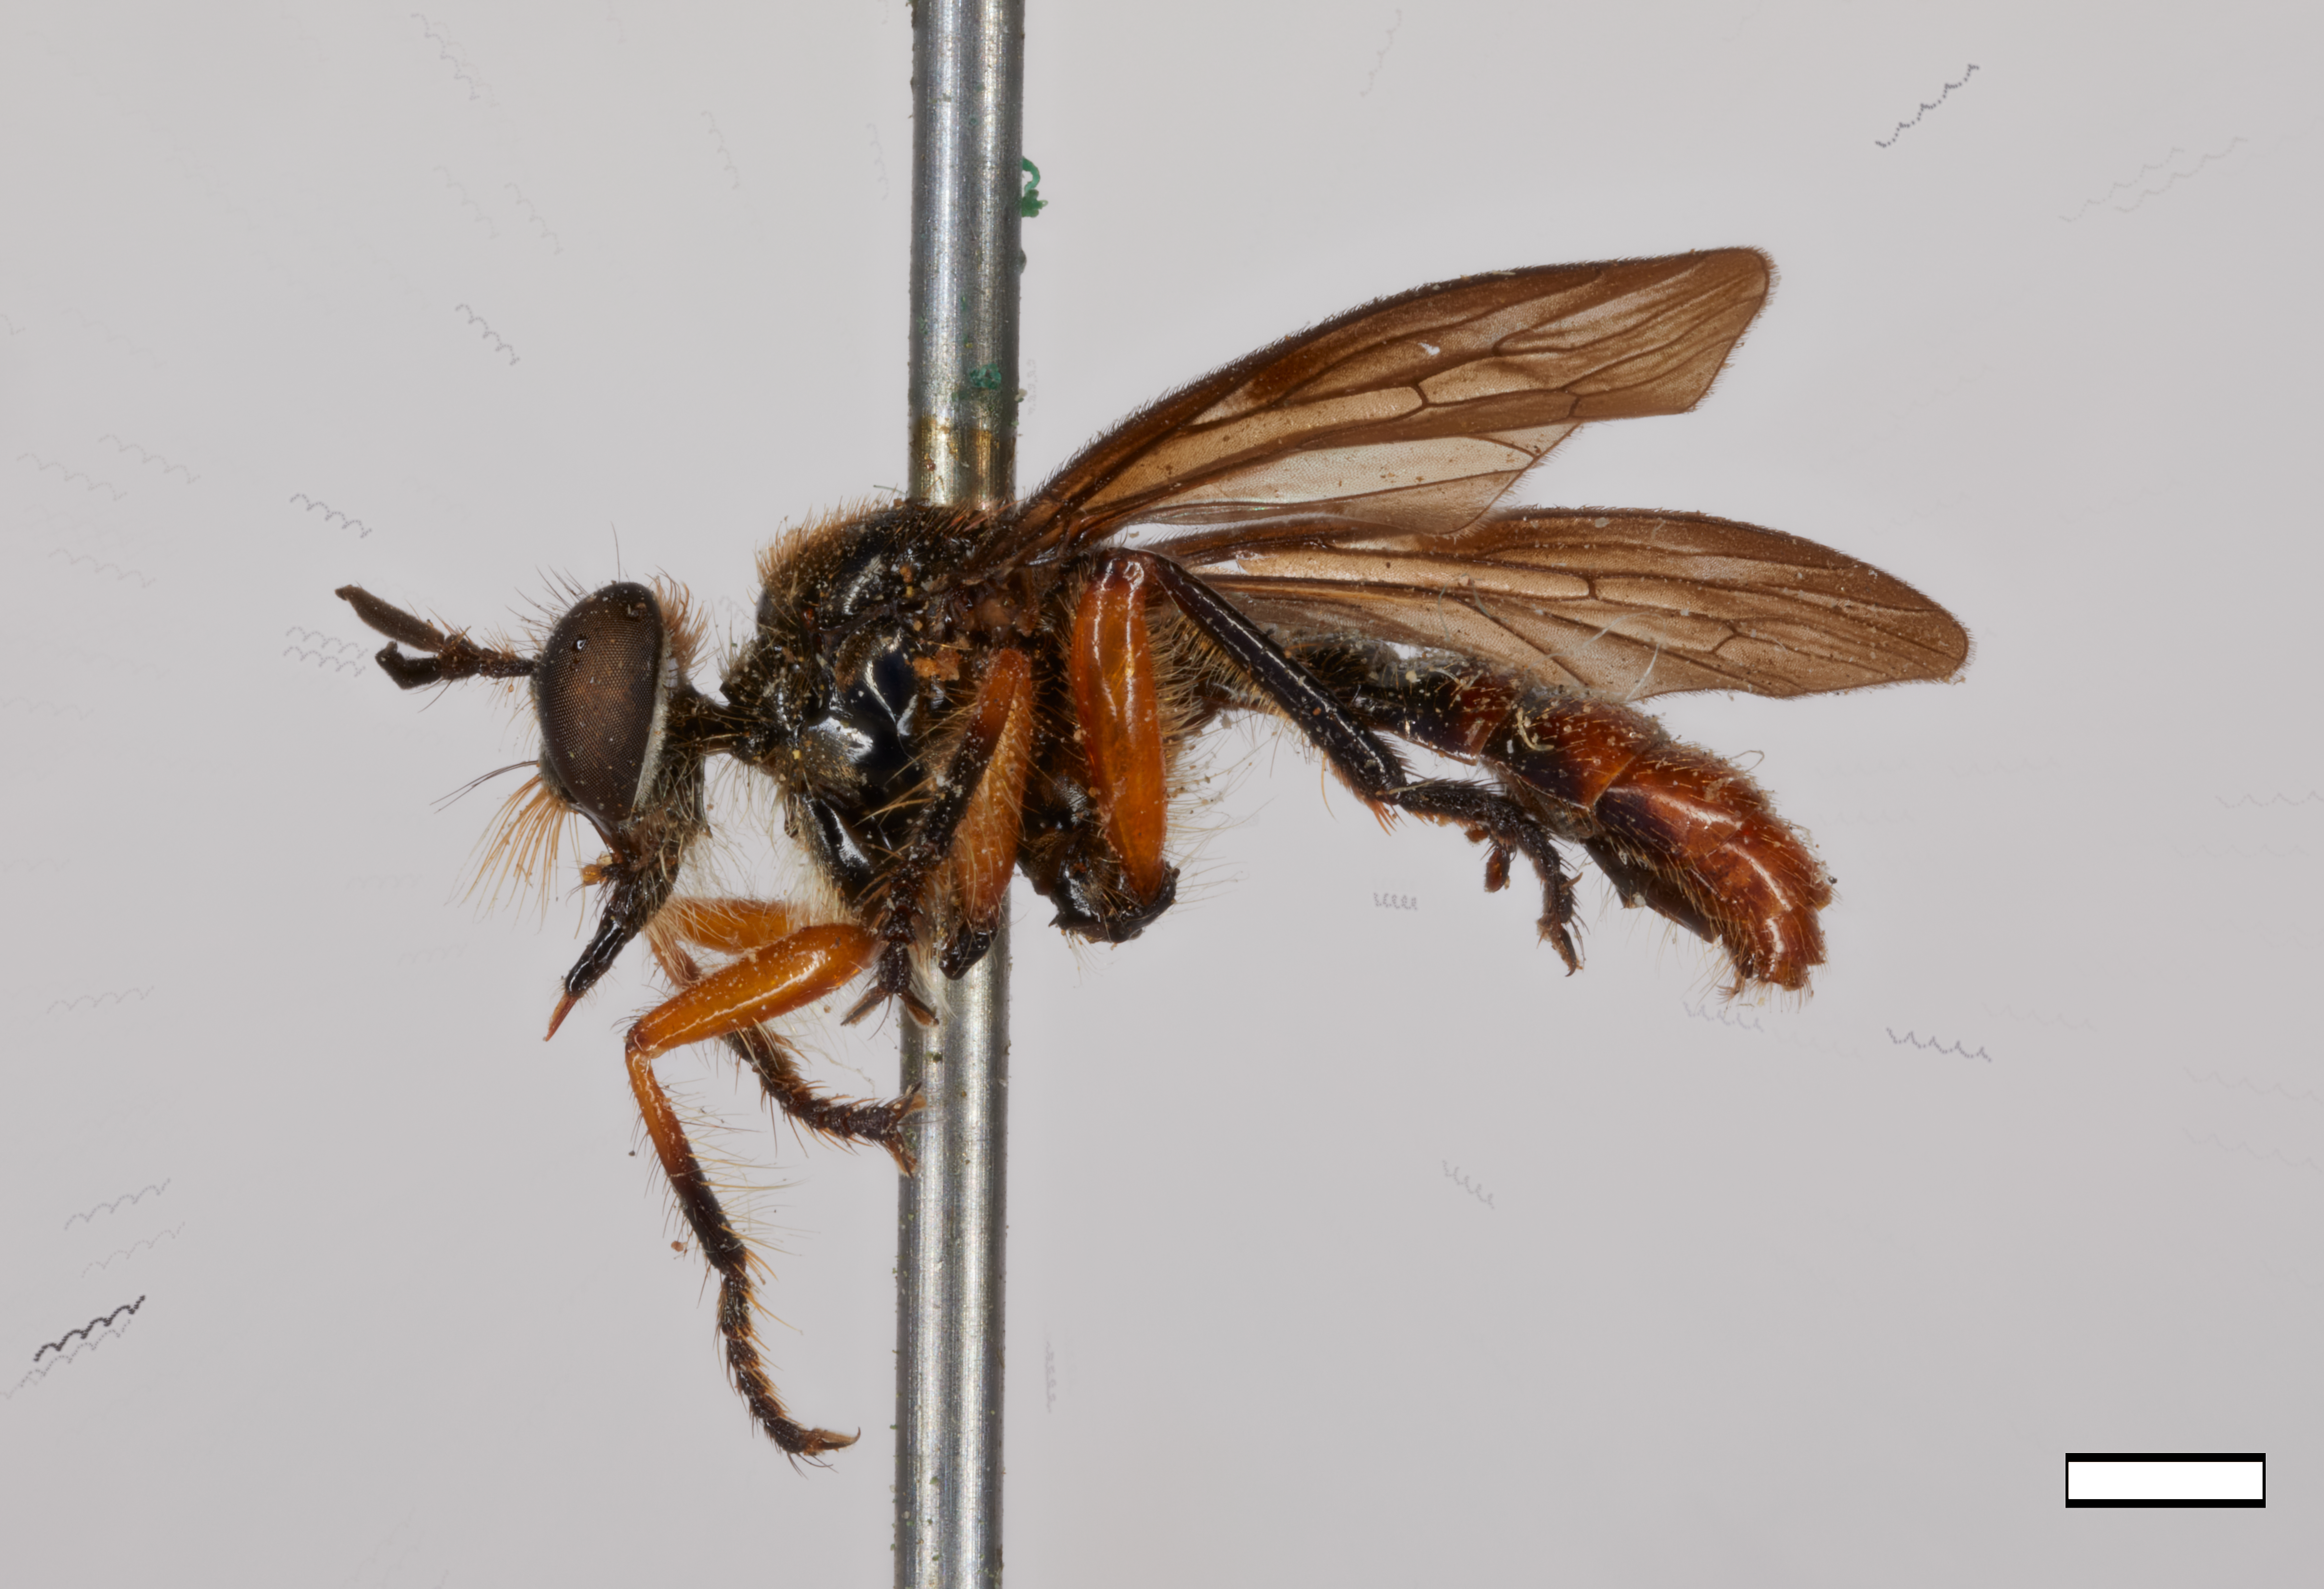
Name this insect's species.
Dioctria rubida
